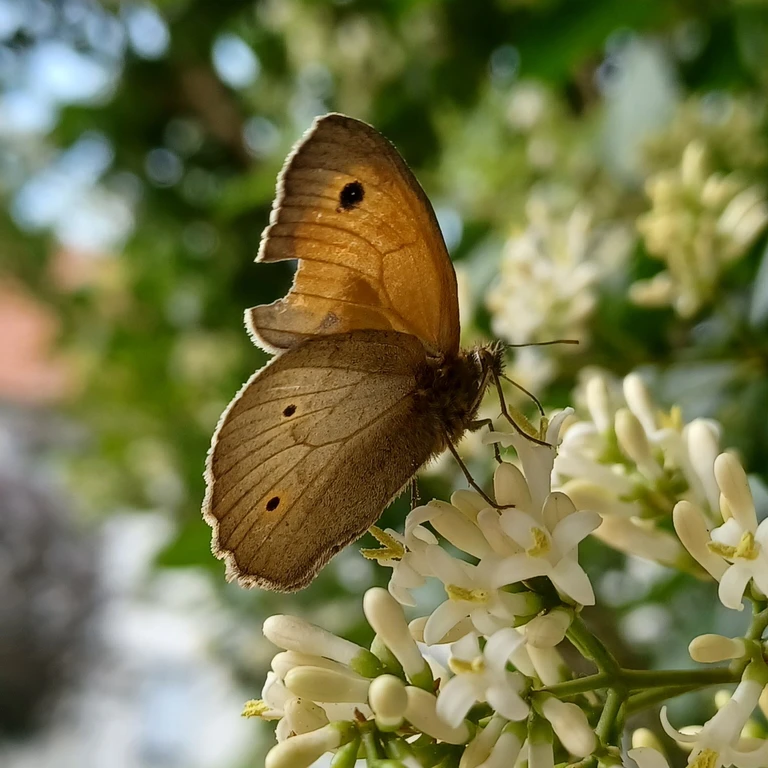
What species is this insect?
Maniola jurtina
